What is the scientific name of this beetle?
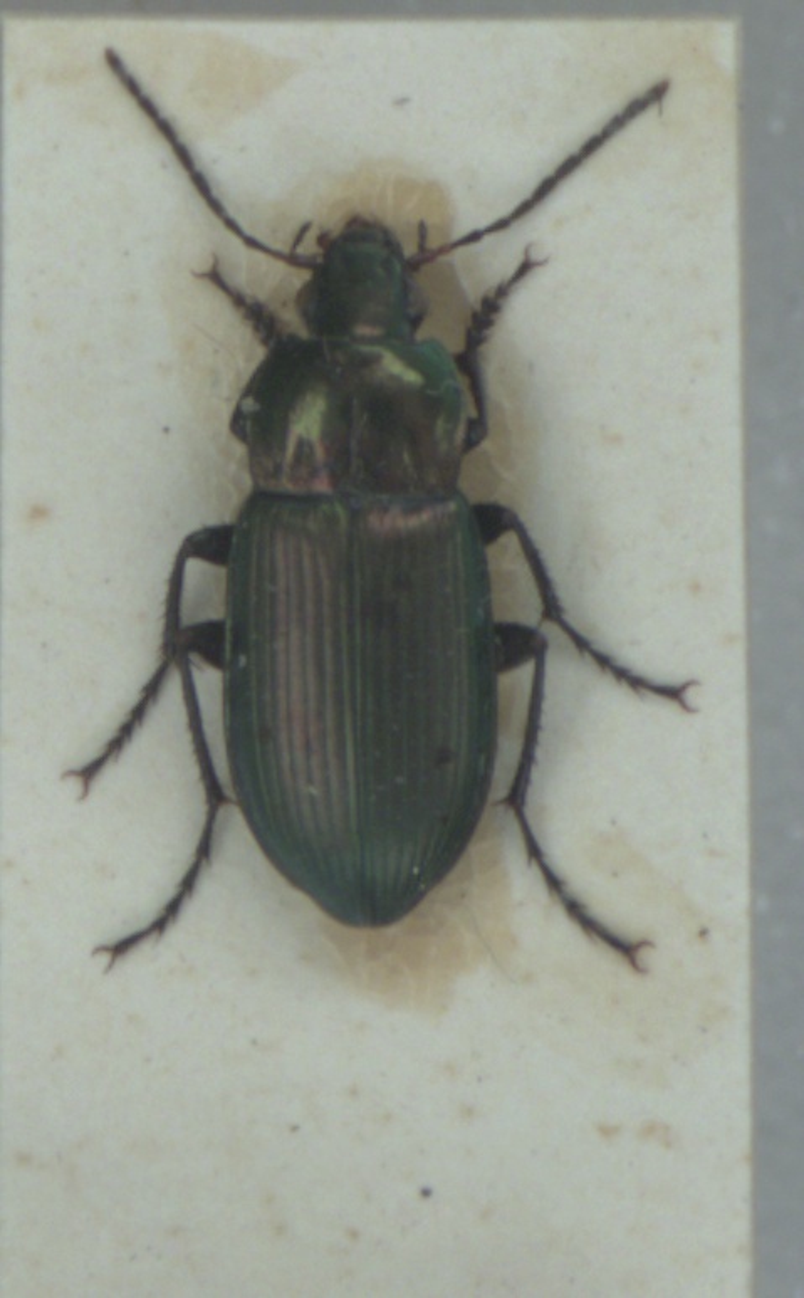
Poecilus cupreus
